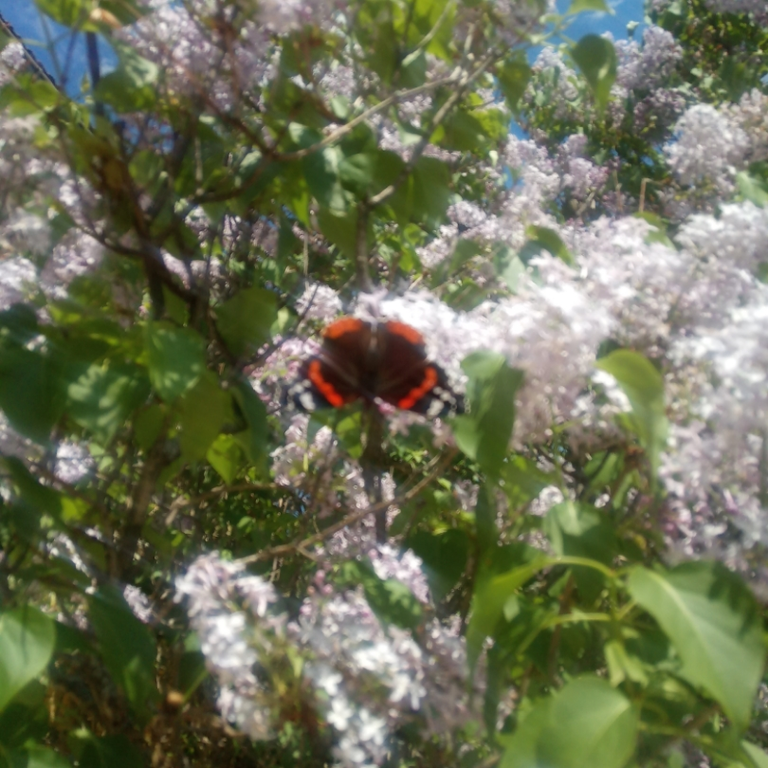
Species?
Vanessa atalanta
